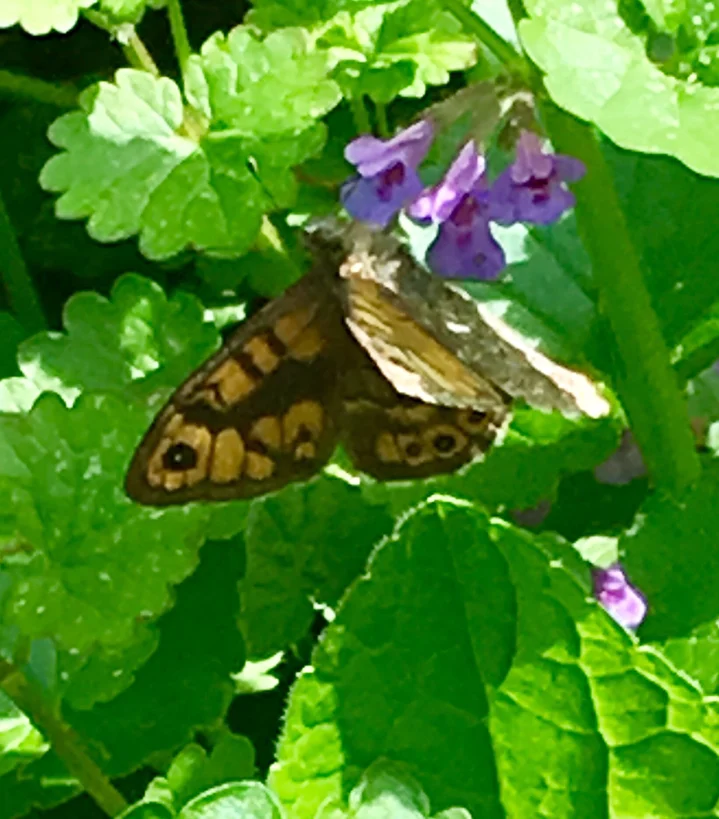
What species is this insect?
Lasiommata megera (also Pararge megera)
